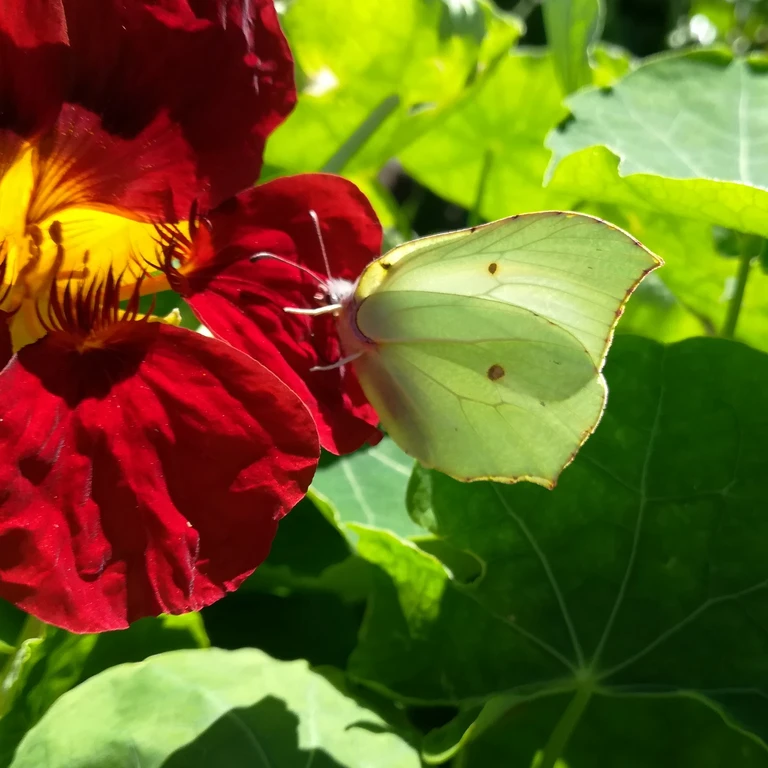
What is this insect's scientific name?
Gonepteryx rhamni
